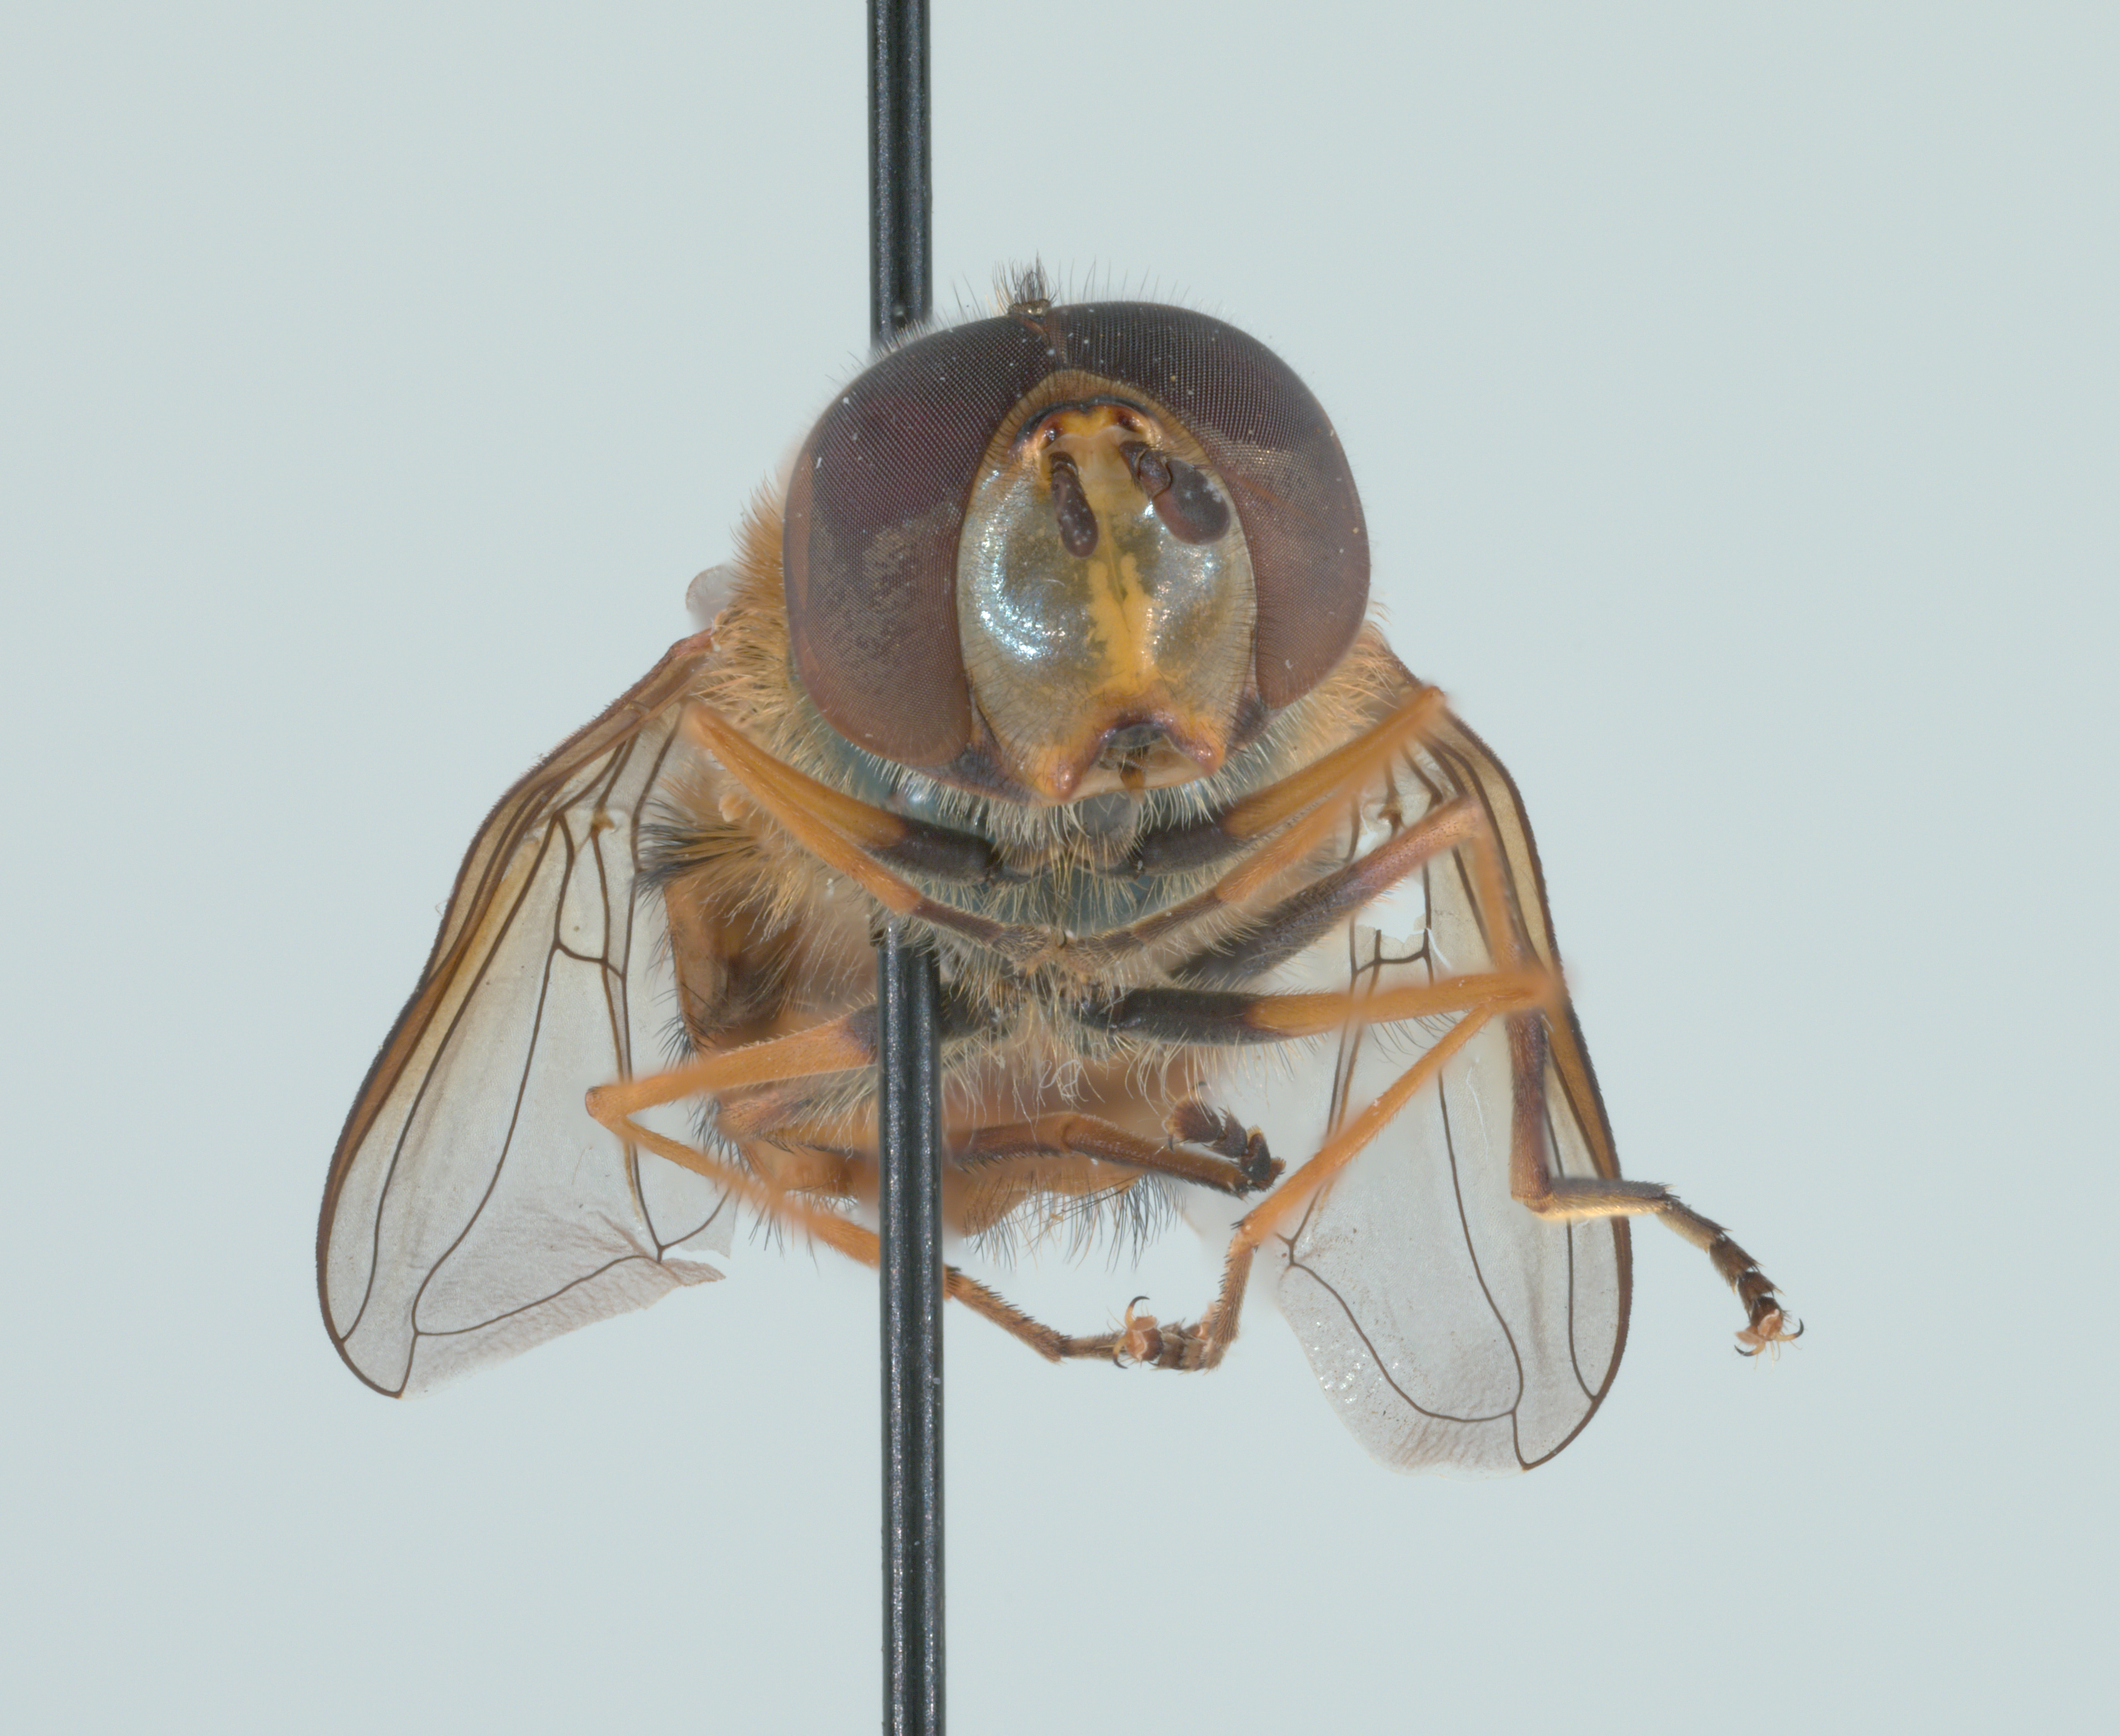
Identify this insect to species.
Syrphus torvus
